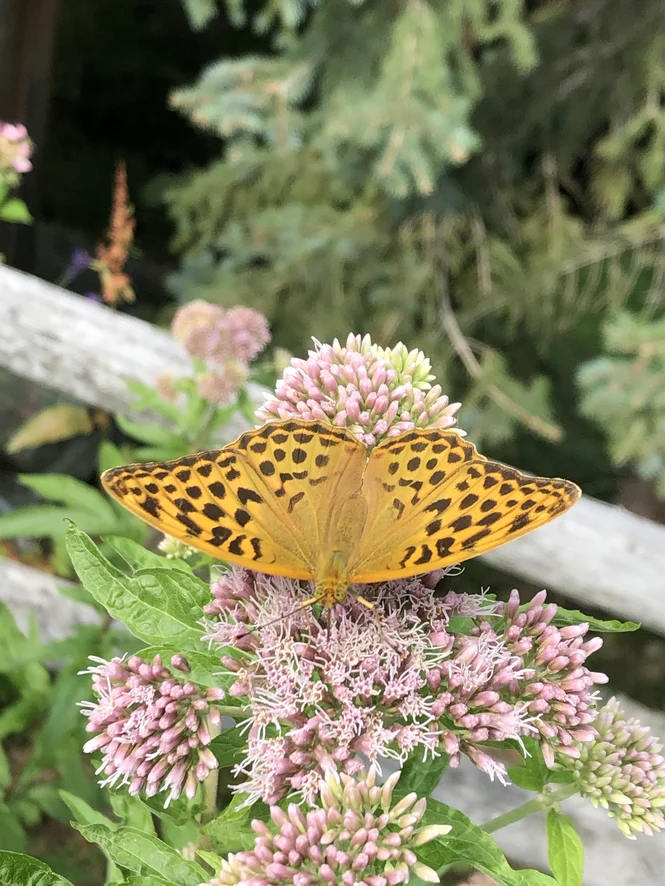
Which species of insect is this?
Argynnis paphia
